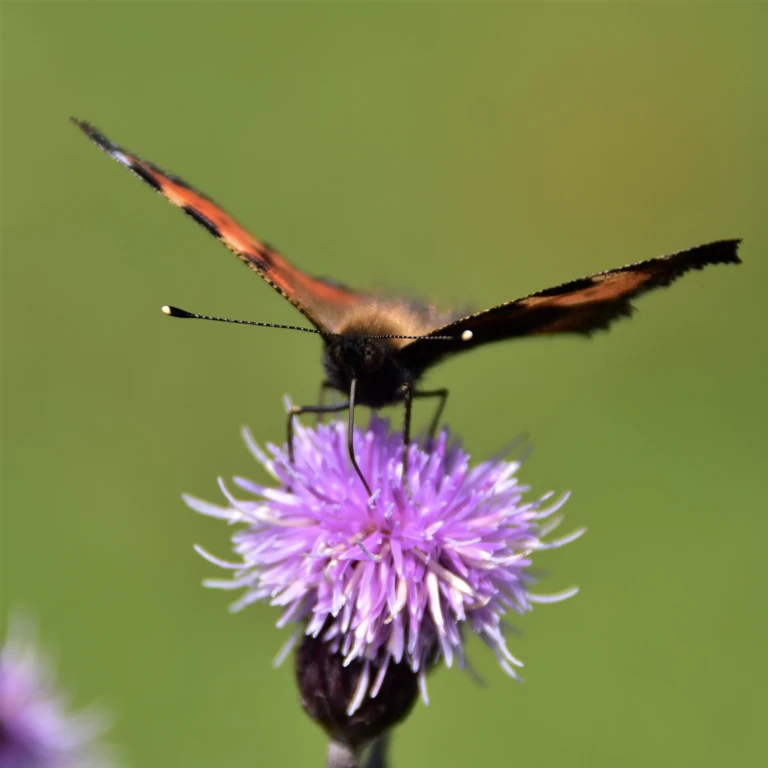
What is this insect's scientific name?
Aglais urticae
